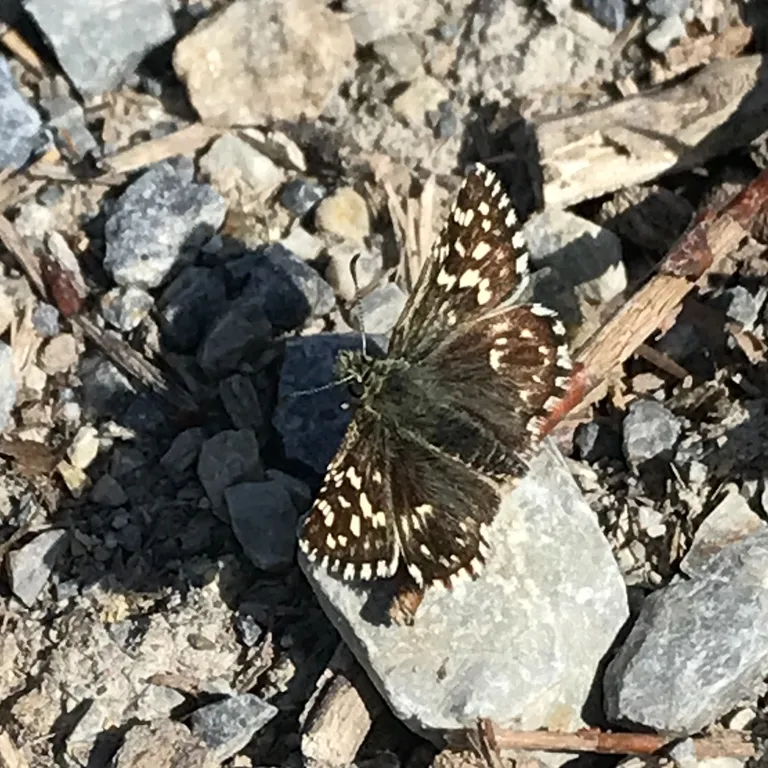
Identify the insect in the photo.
Pyrgus malvae
